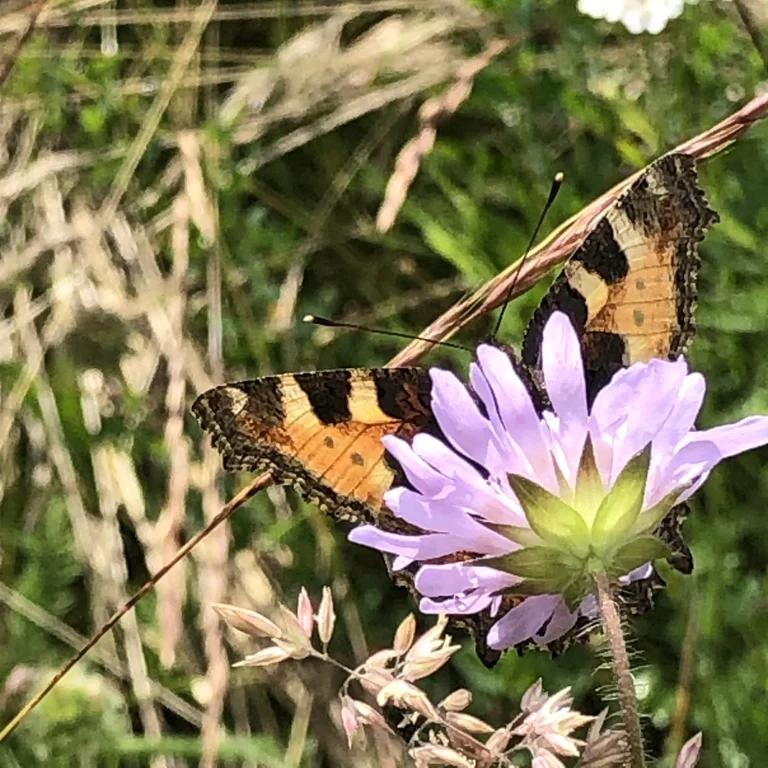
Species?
Aglais urticae
